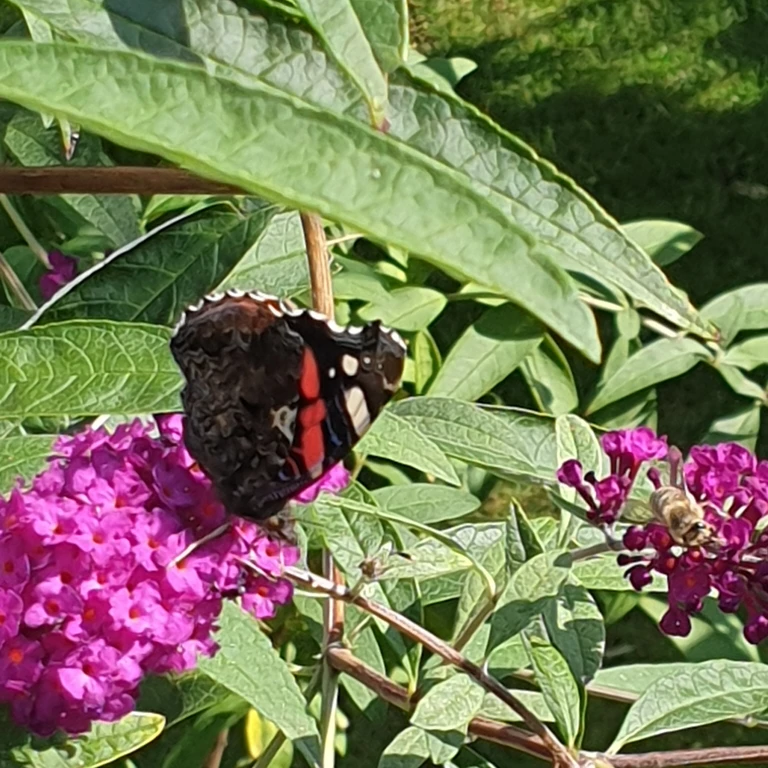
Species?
Vanessa atalanta
